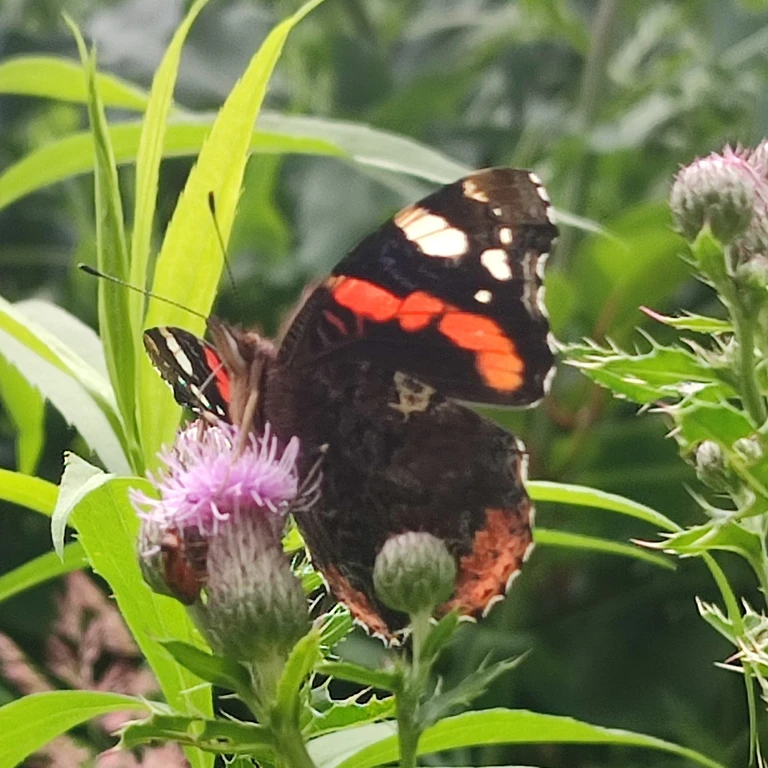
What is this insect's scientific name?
Vanessa atalanta
